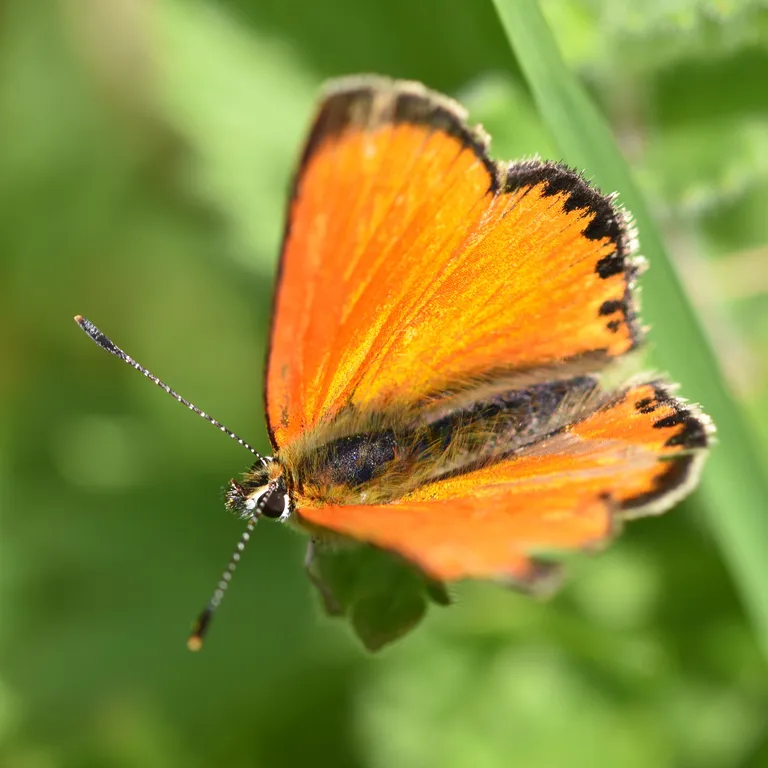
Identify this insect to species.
Lycaena virgaureae
